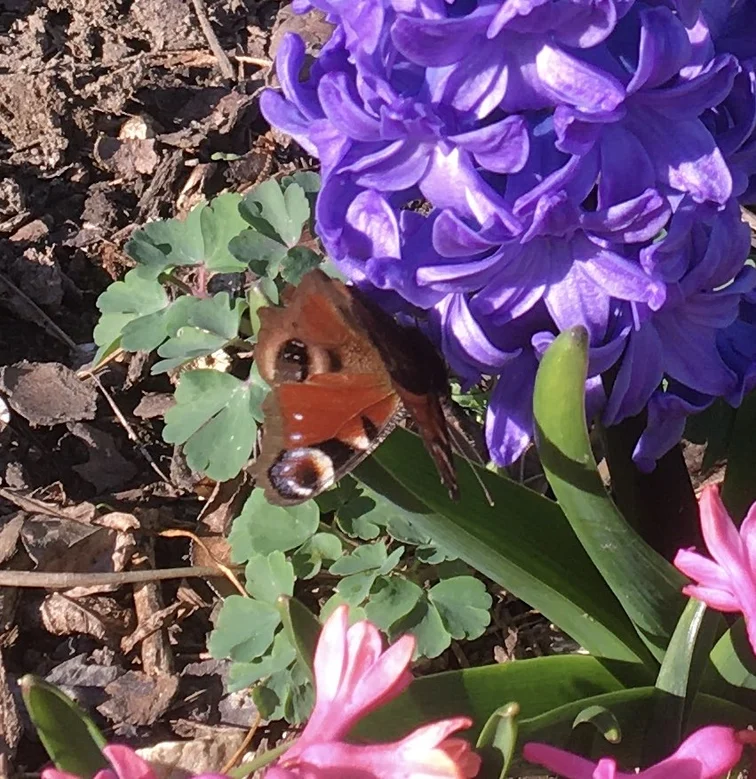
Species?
Aglais io
